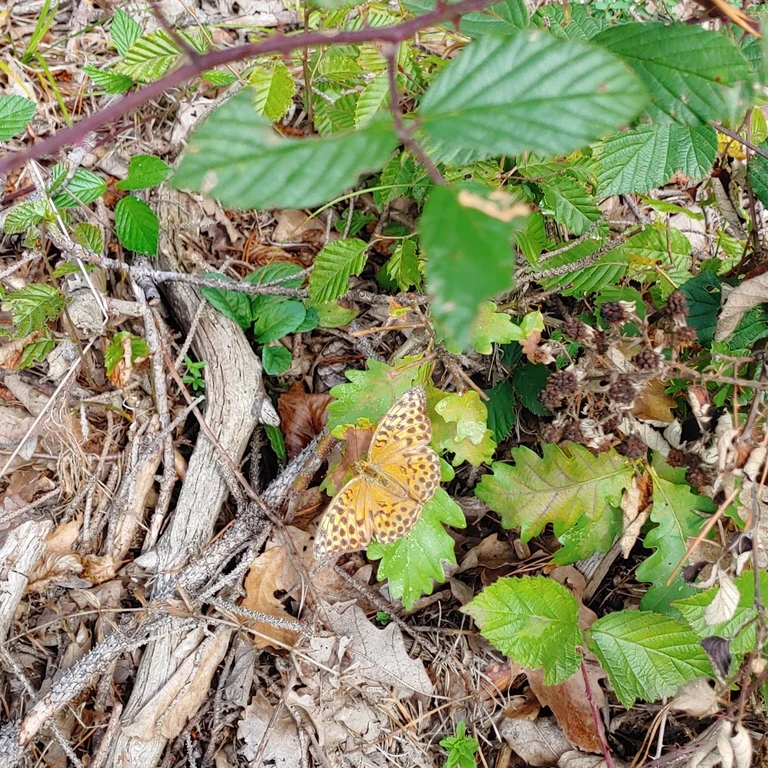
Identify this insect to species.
Argynnis paphia
